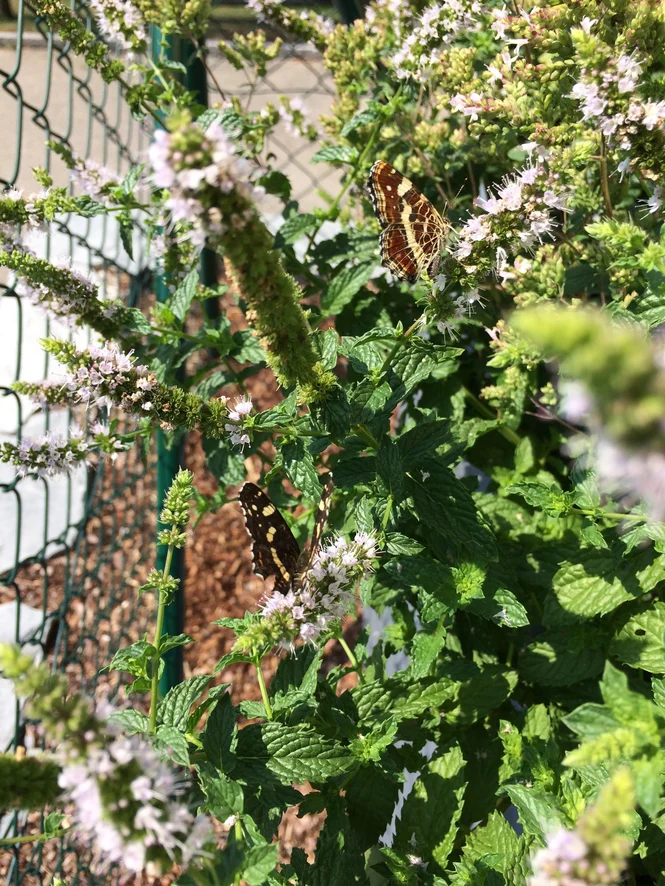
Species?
Araschnia levana
